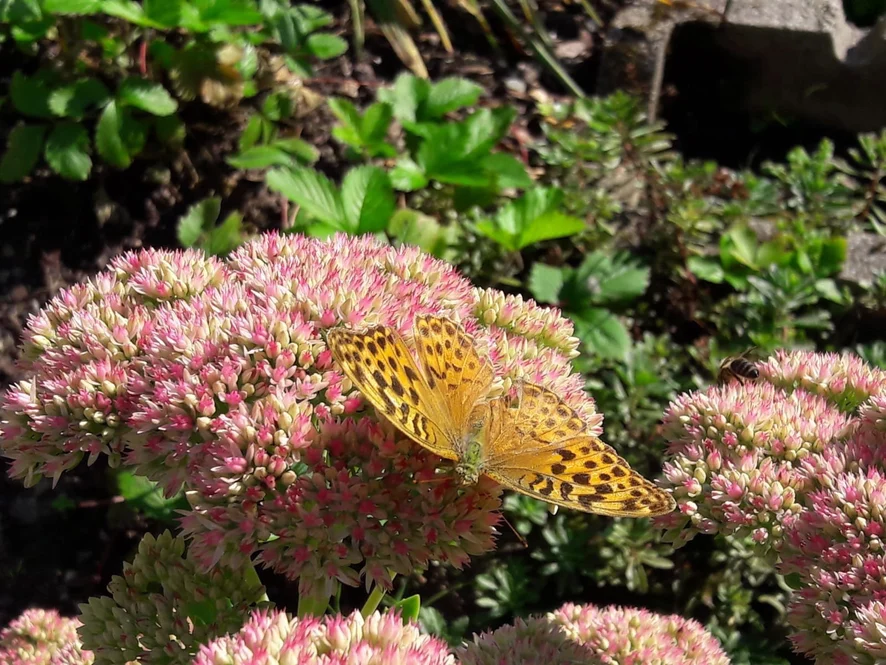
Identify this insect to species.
Argynnis paphia
